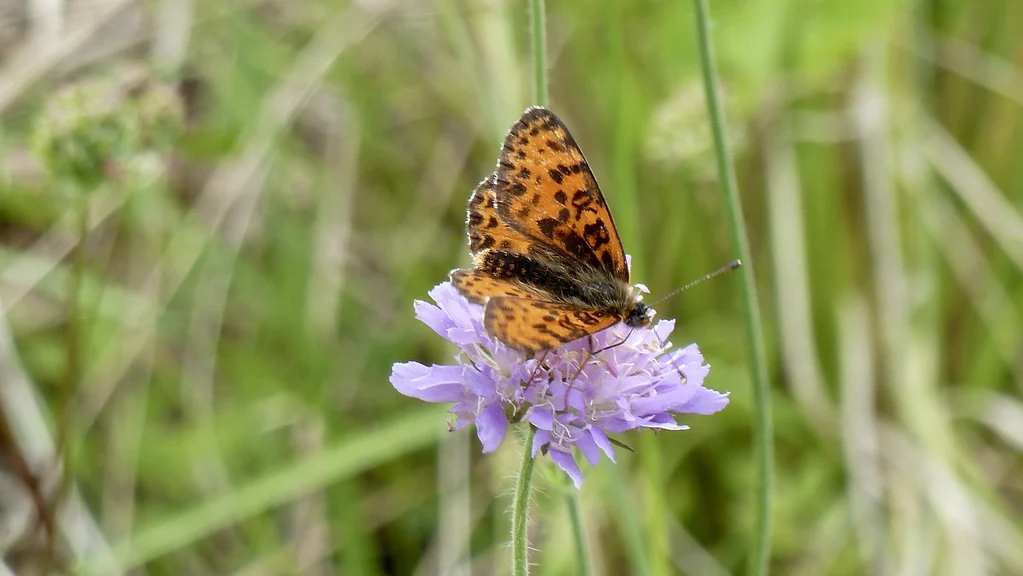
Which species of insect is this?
Melitaea didyma
